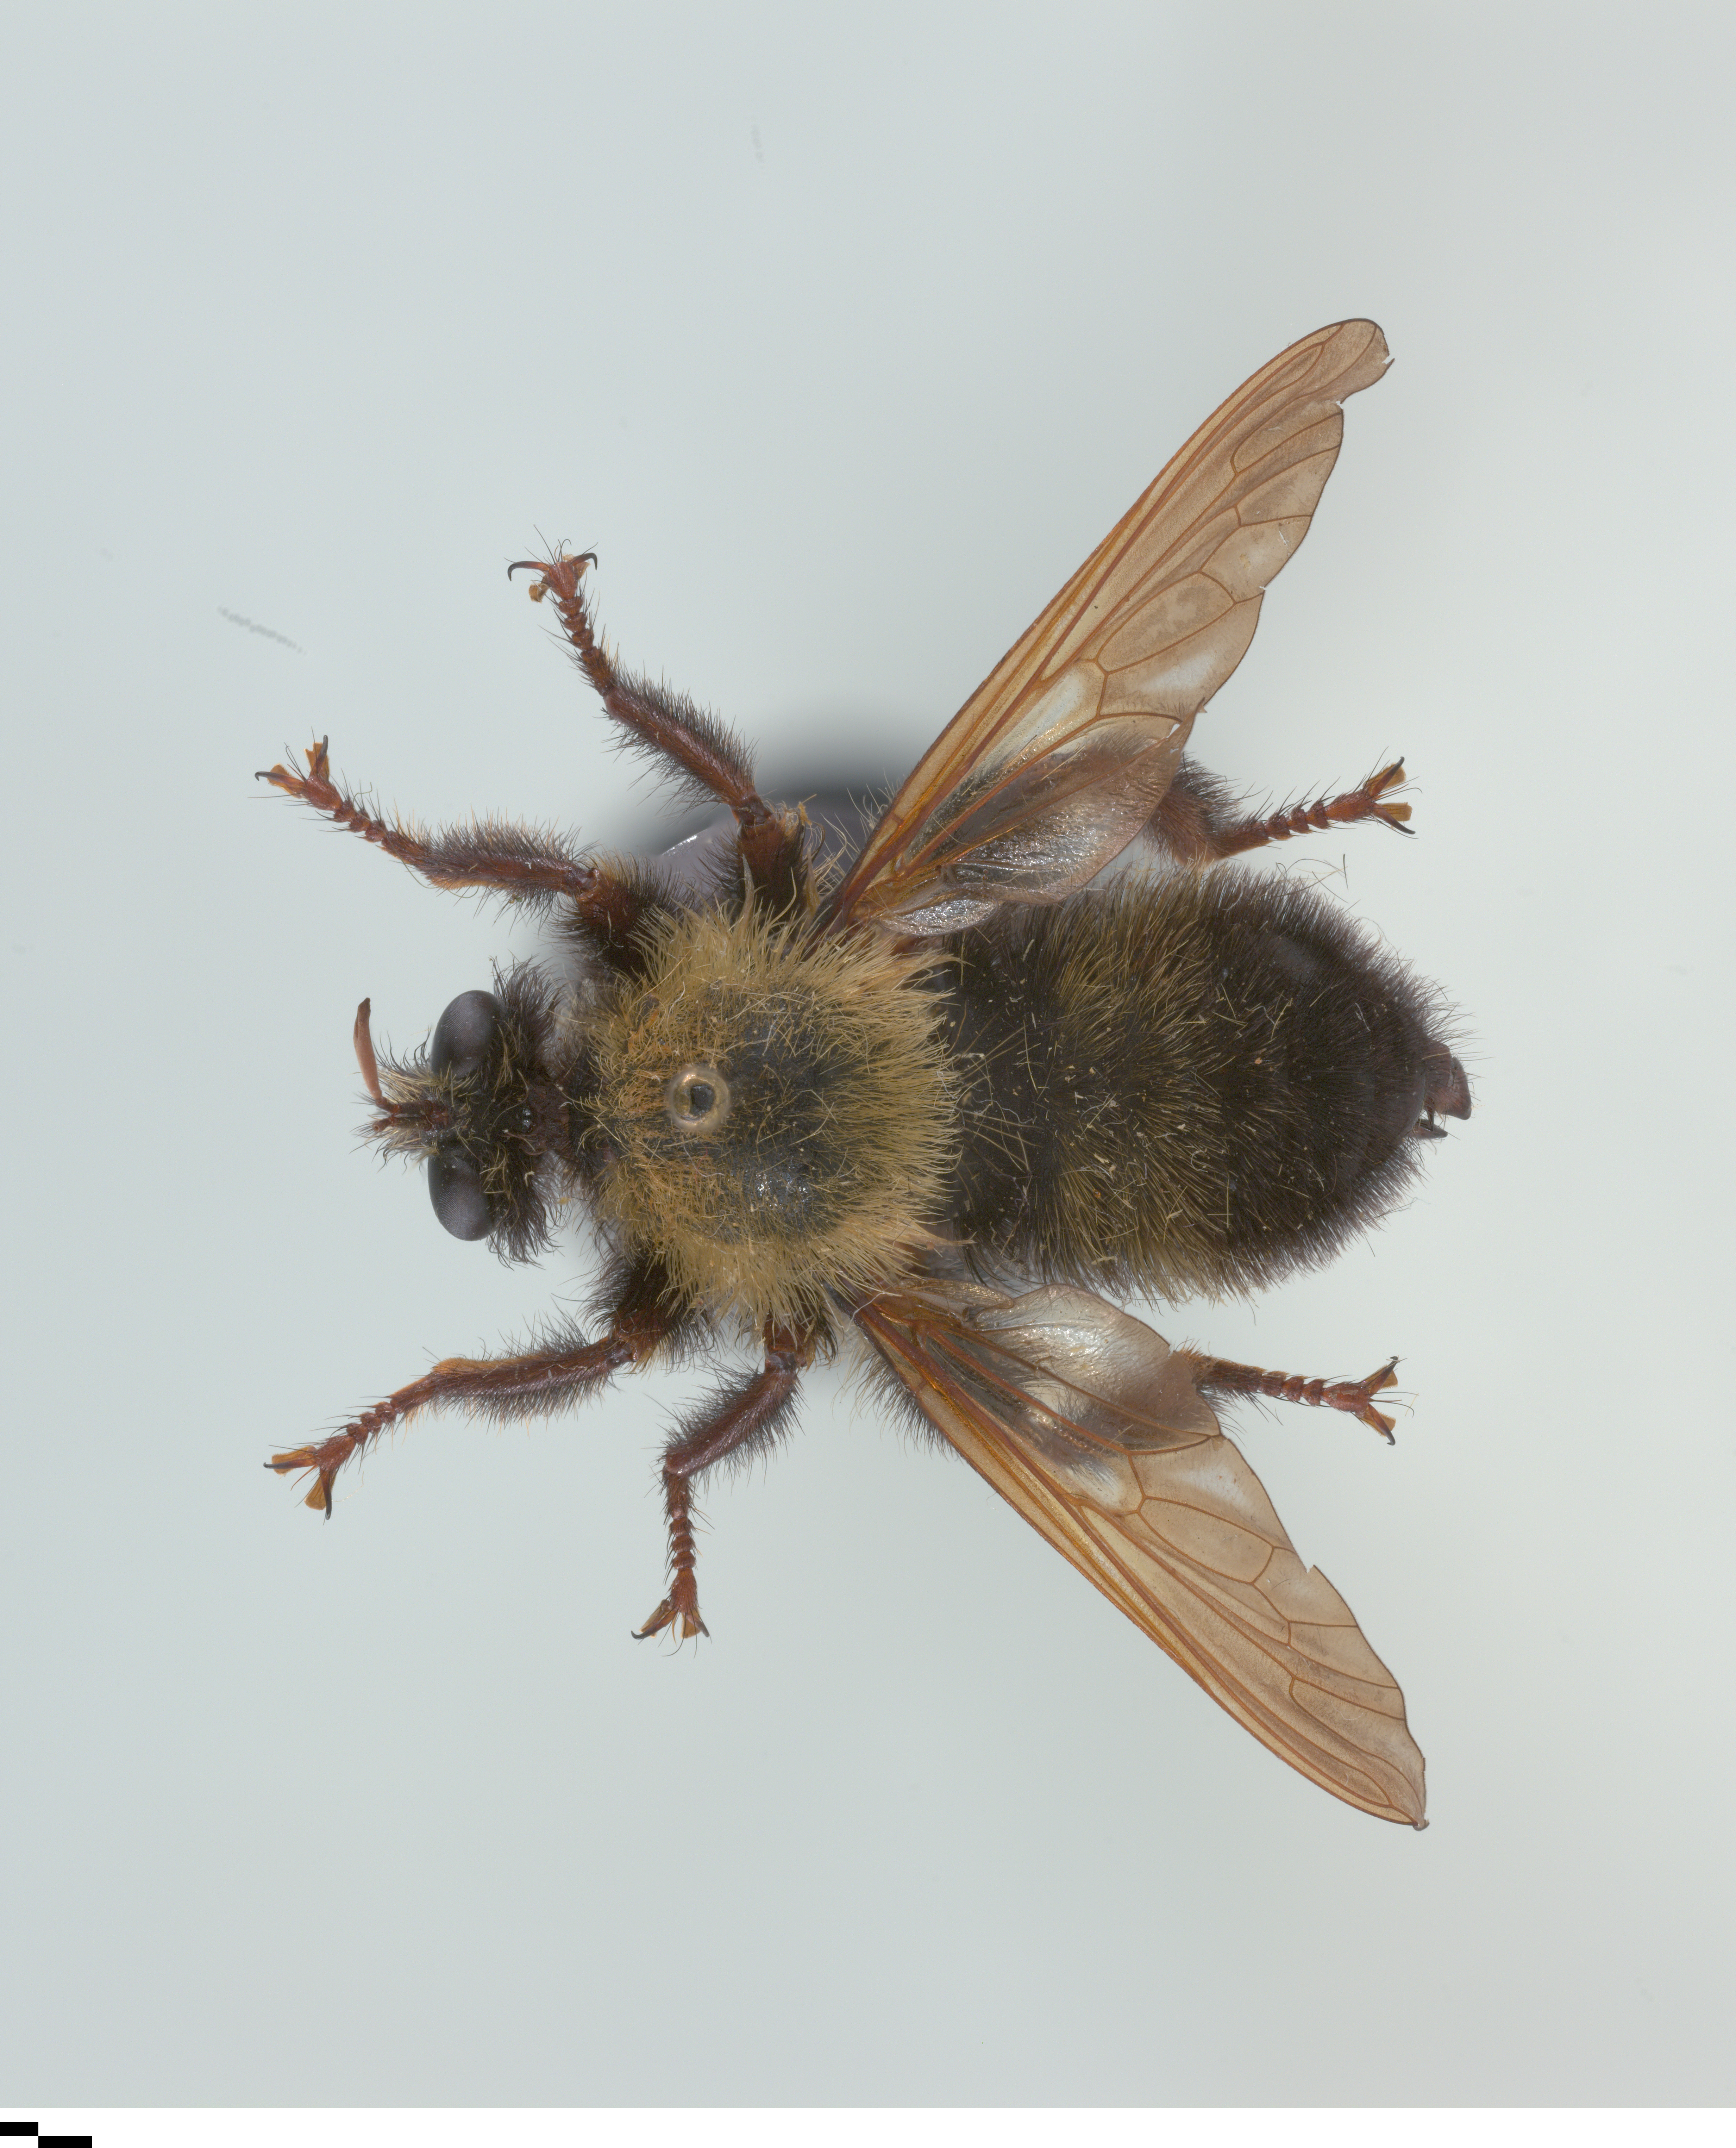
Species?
Laphria thoracica
